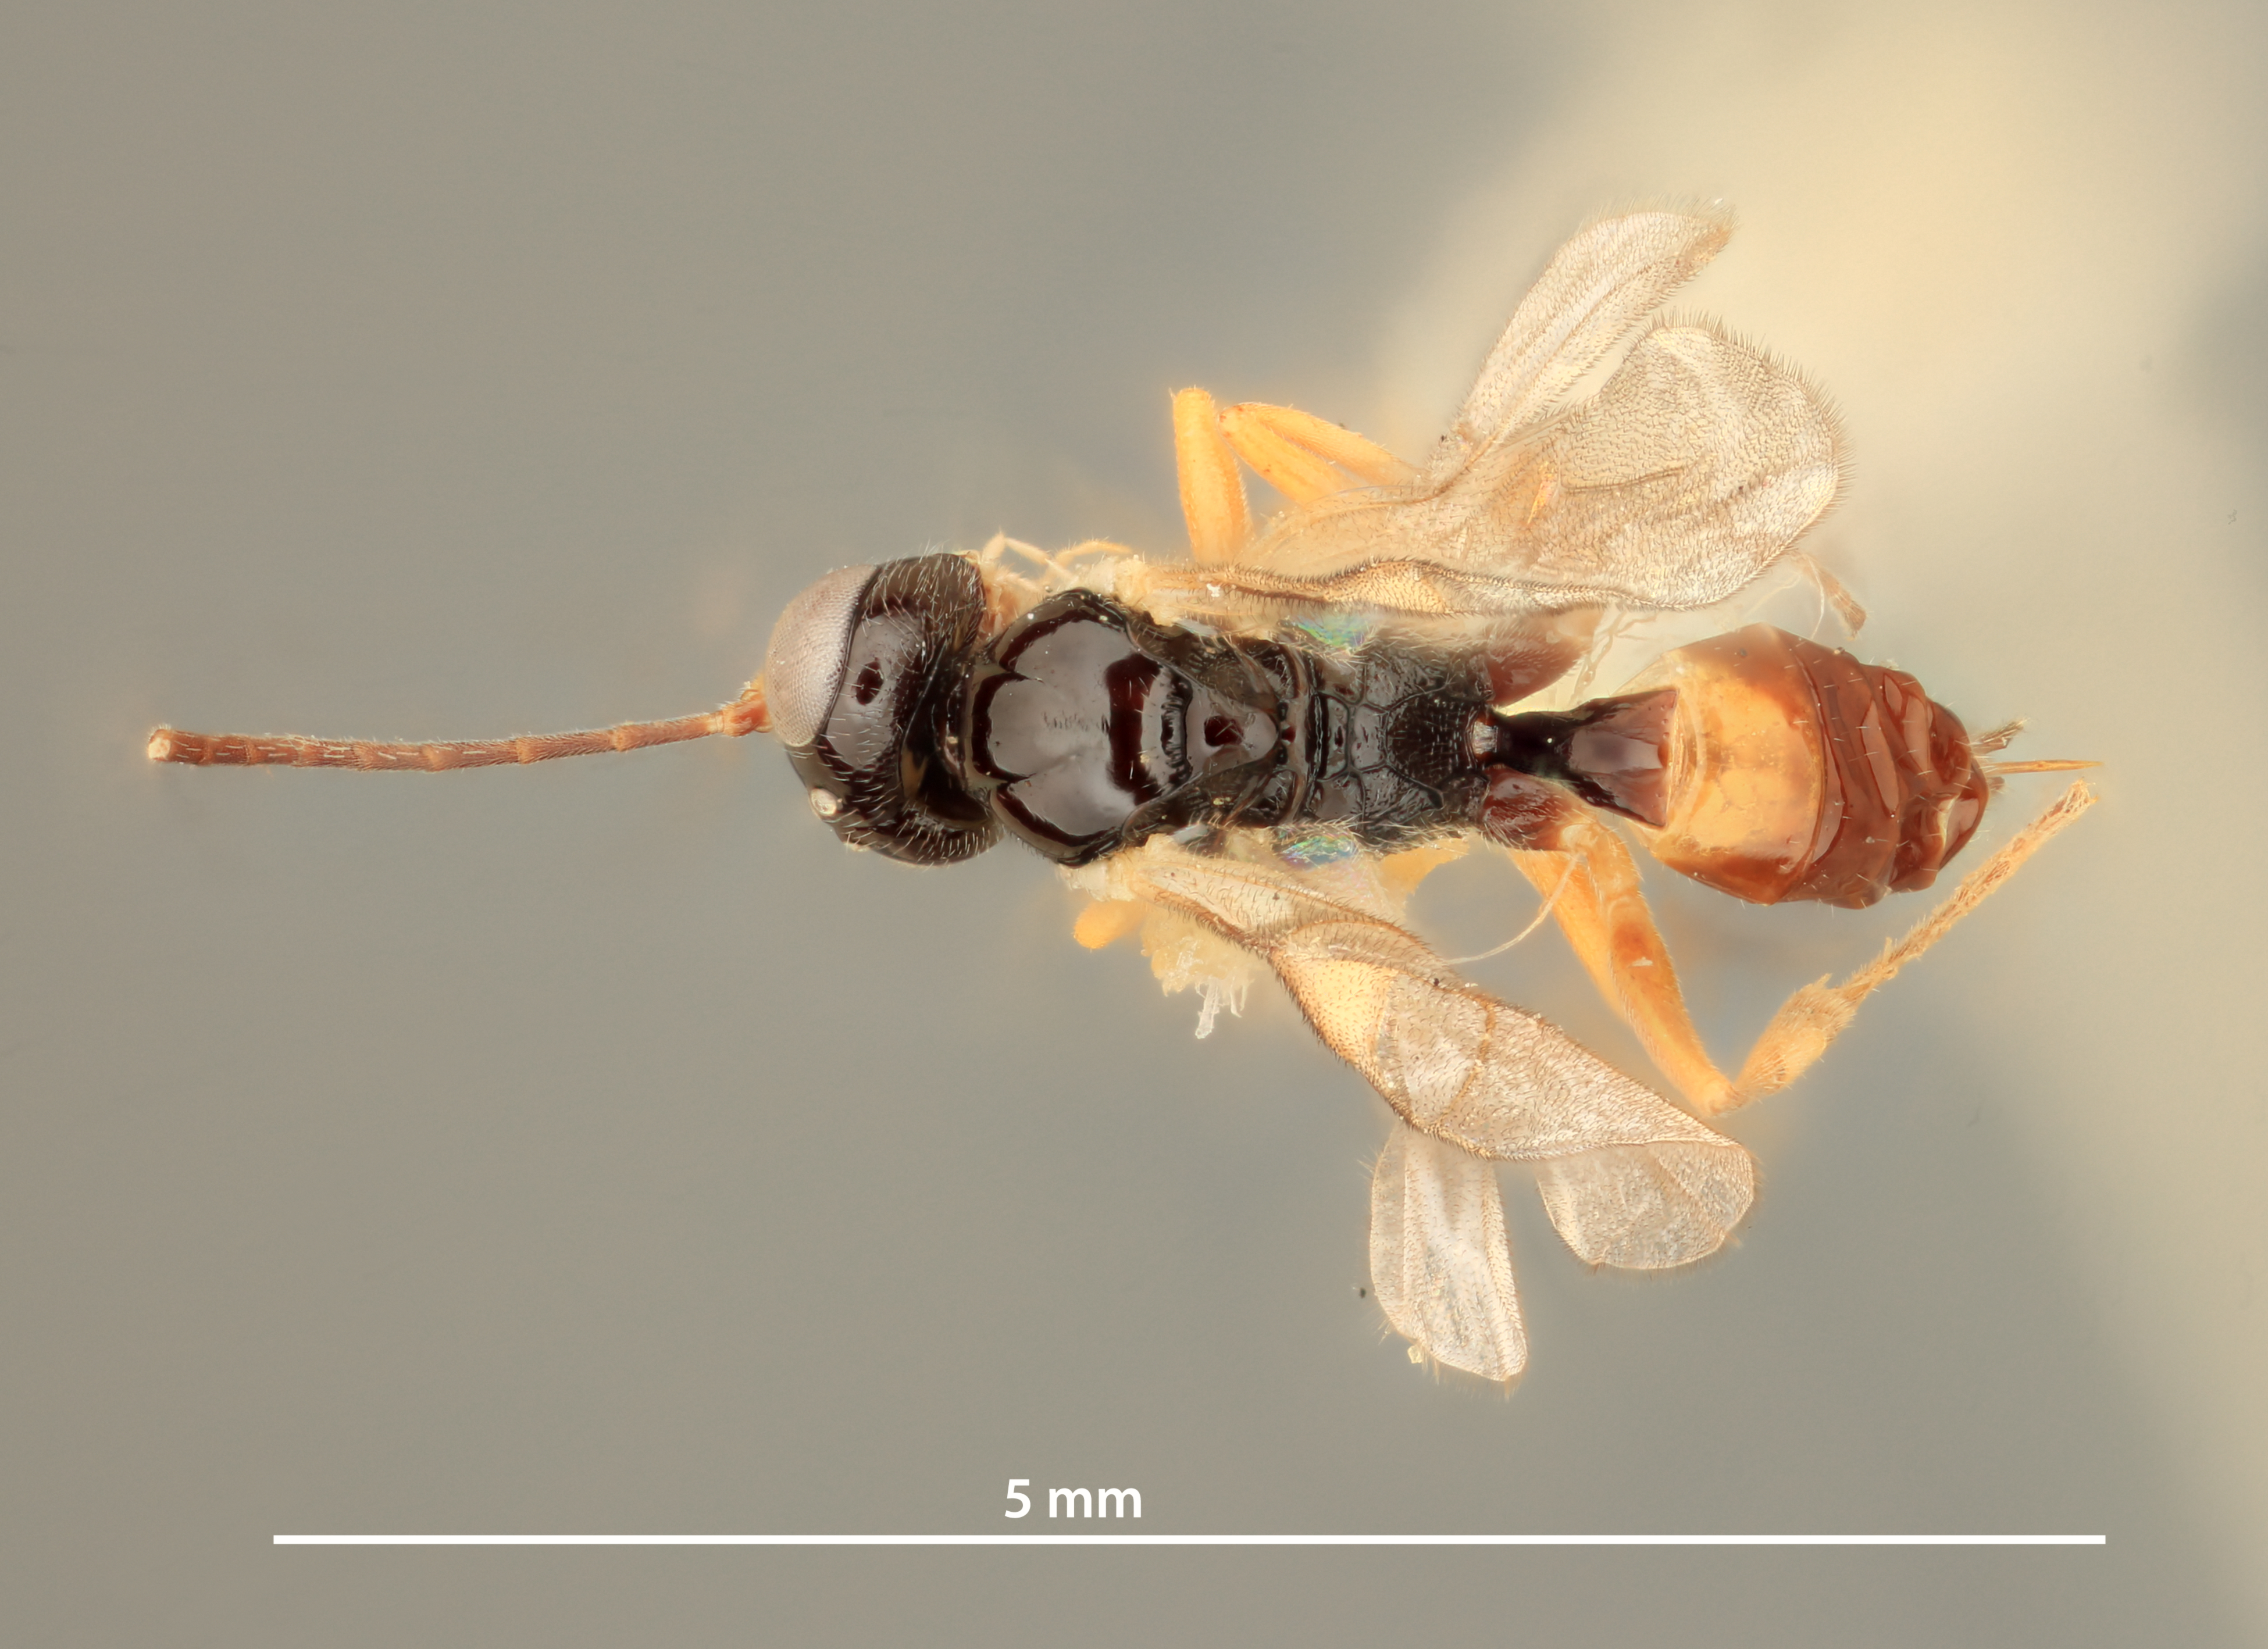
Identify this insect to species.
Zaparaphylax perinae
